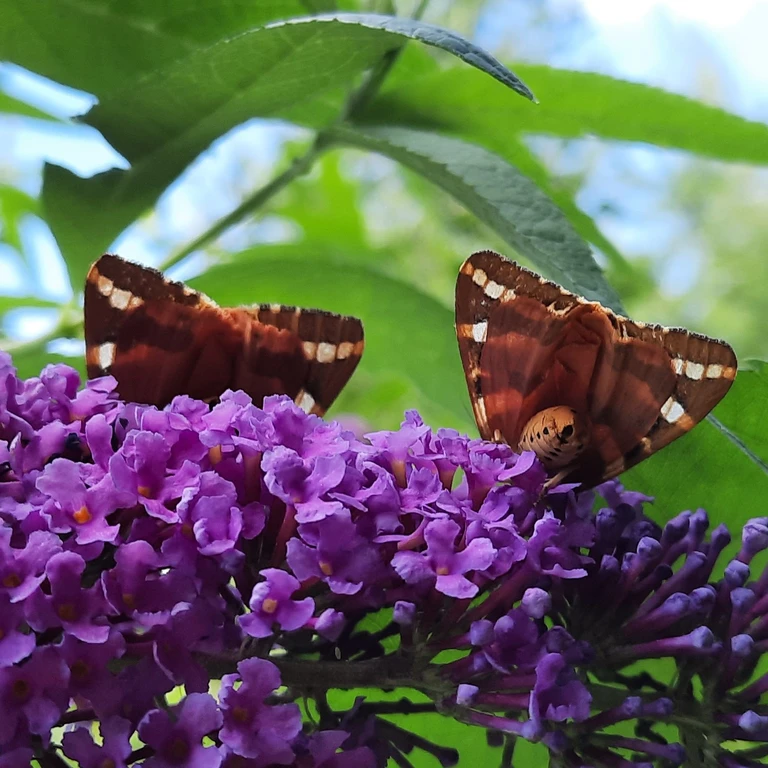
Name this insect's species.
Euplagia quadripunctaria
